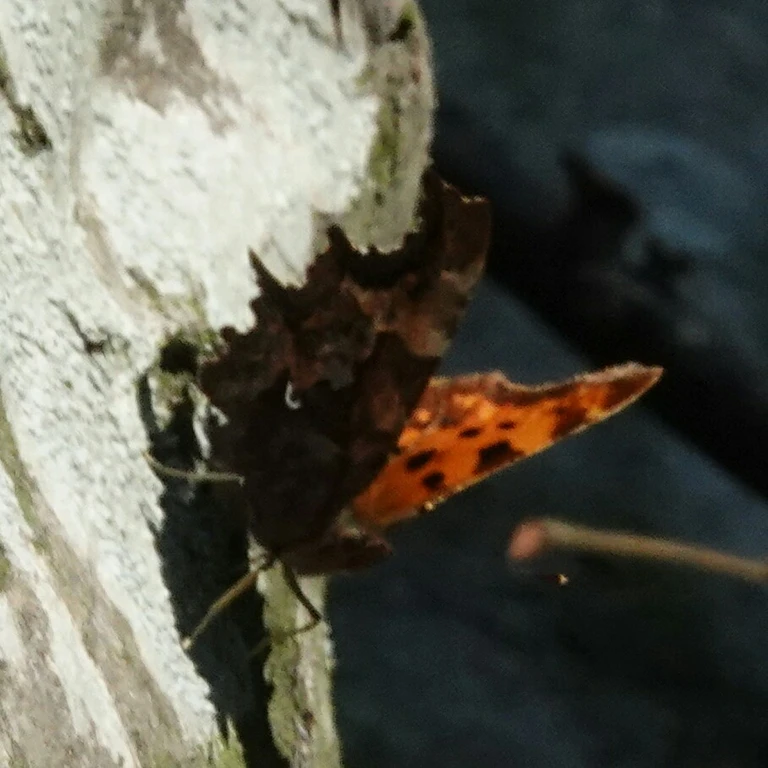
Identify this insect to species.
Polygonia c-album
